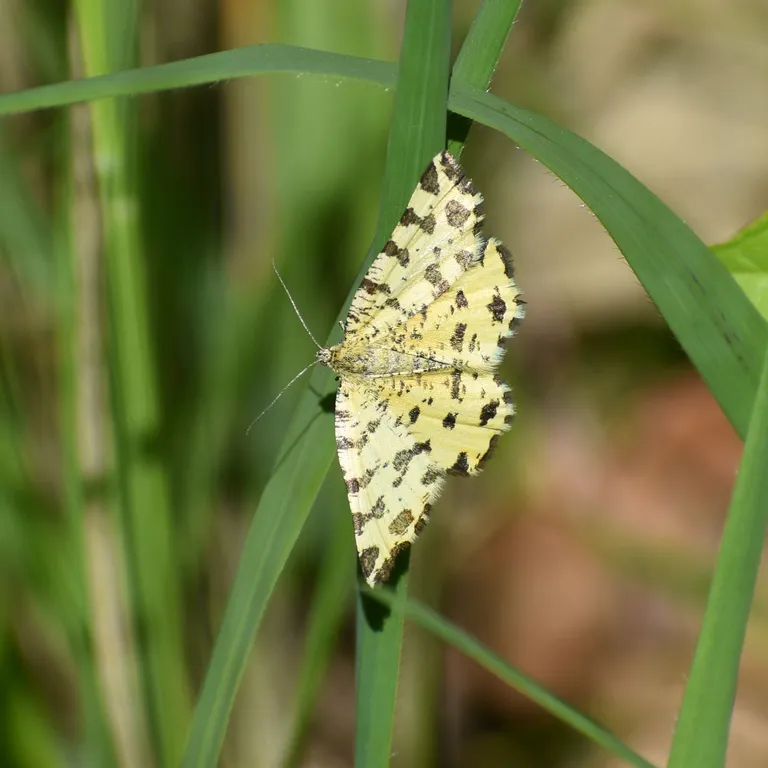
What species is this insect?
Pseudopanthera macularia
